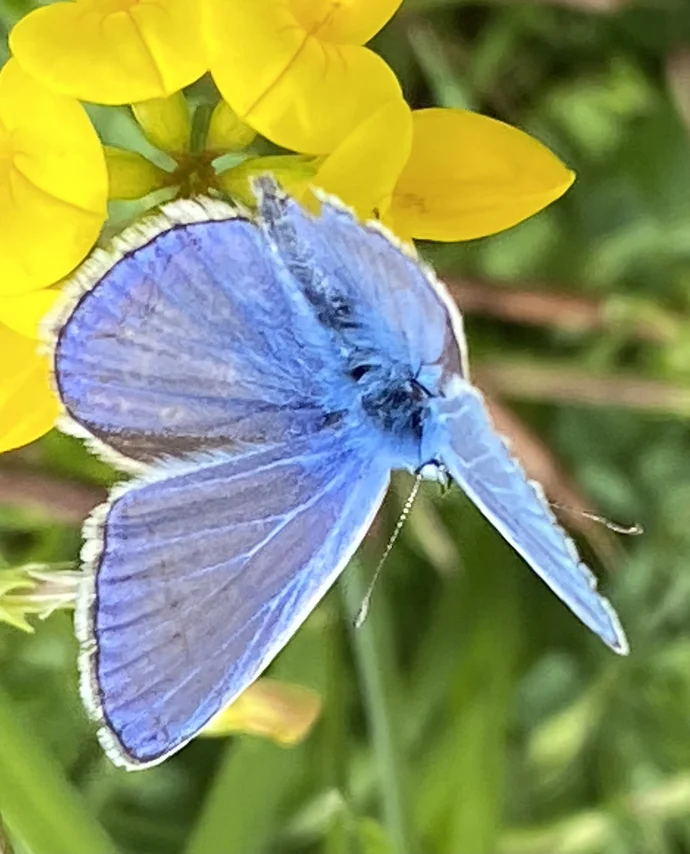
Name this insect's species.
Polyommatus icarus
